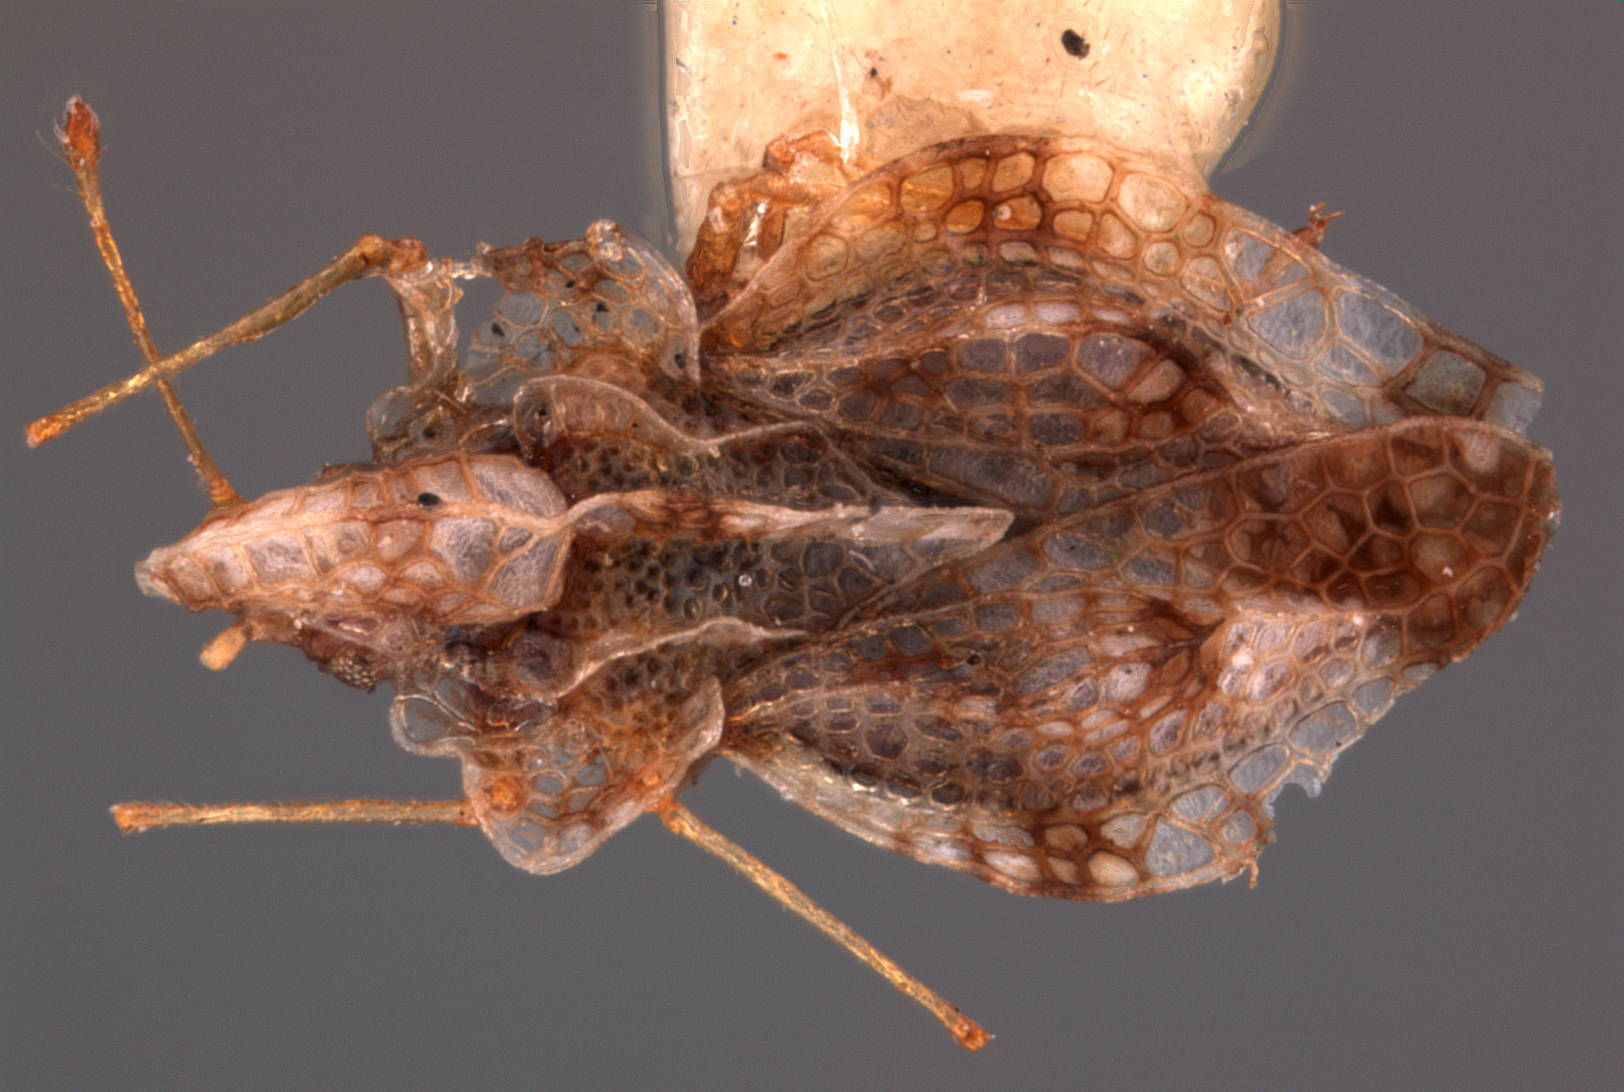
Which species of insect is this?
Tingis caestri
